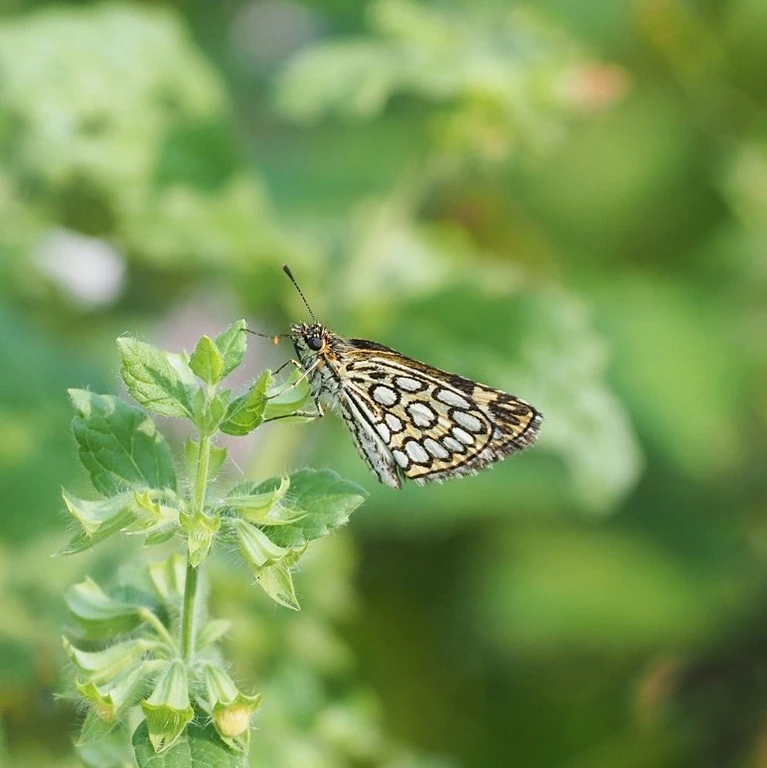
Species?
Heteropterus morpheus
